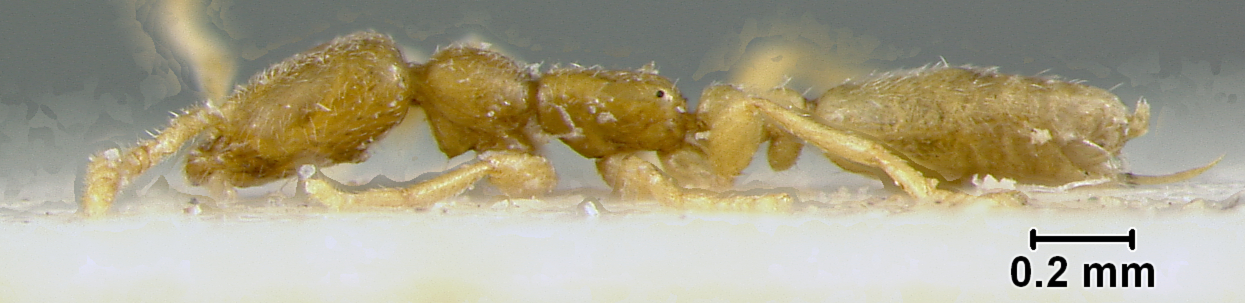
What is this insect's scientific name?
Leptomesites escheri
